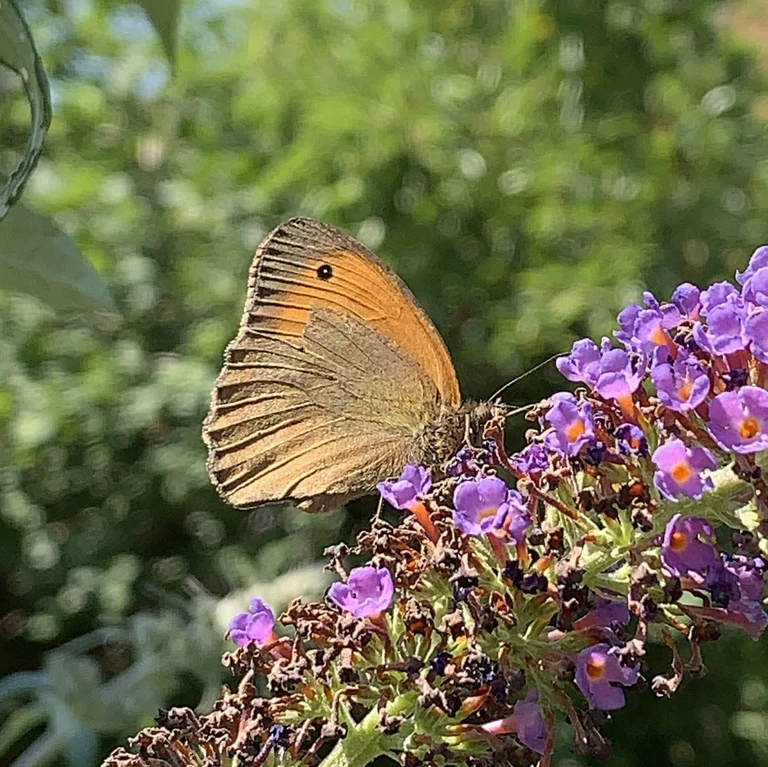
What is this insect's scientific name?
Maniola jurtina
